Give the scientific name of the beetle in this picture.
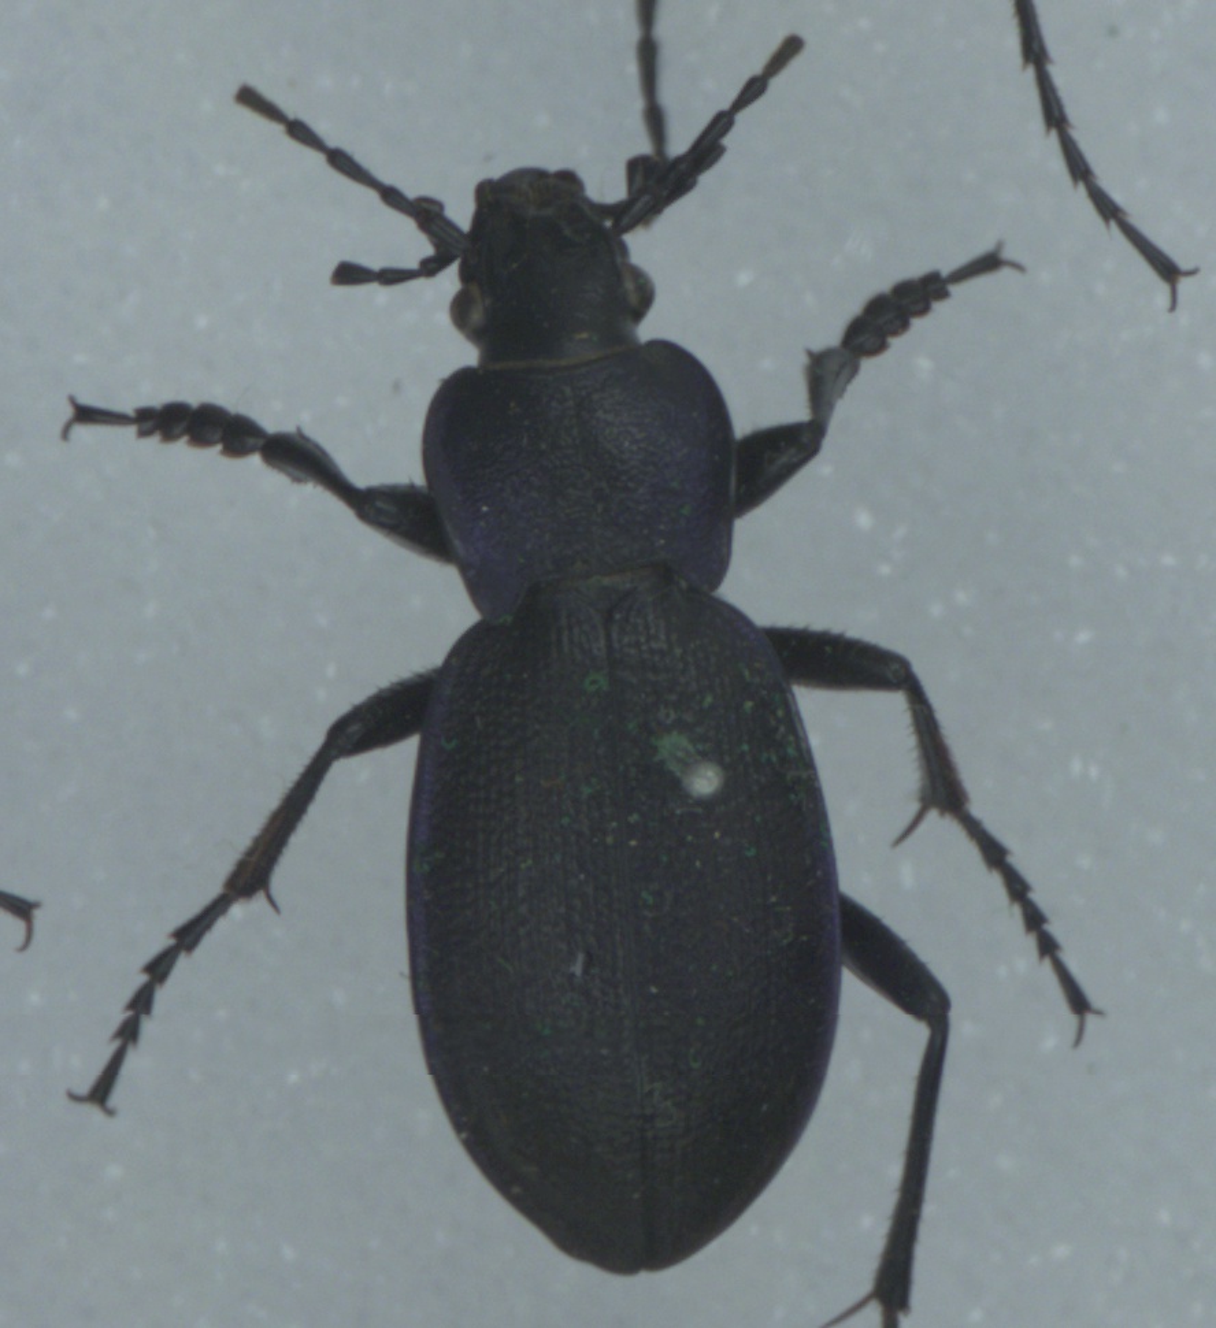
Carabus problematicus
